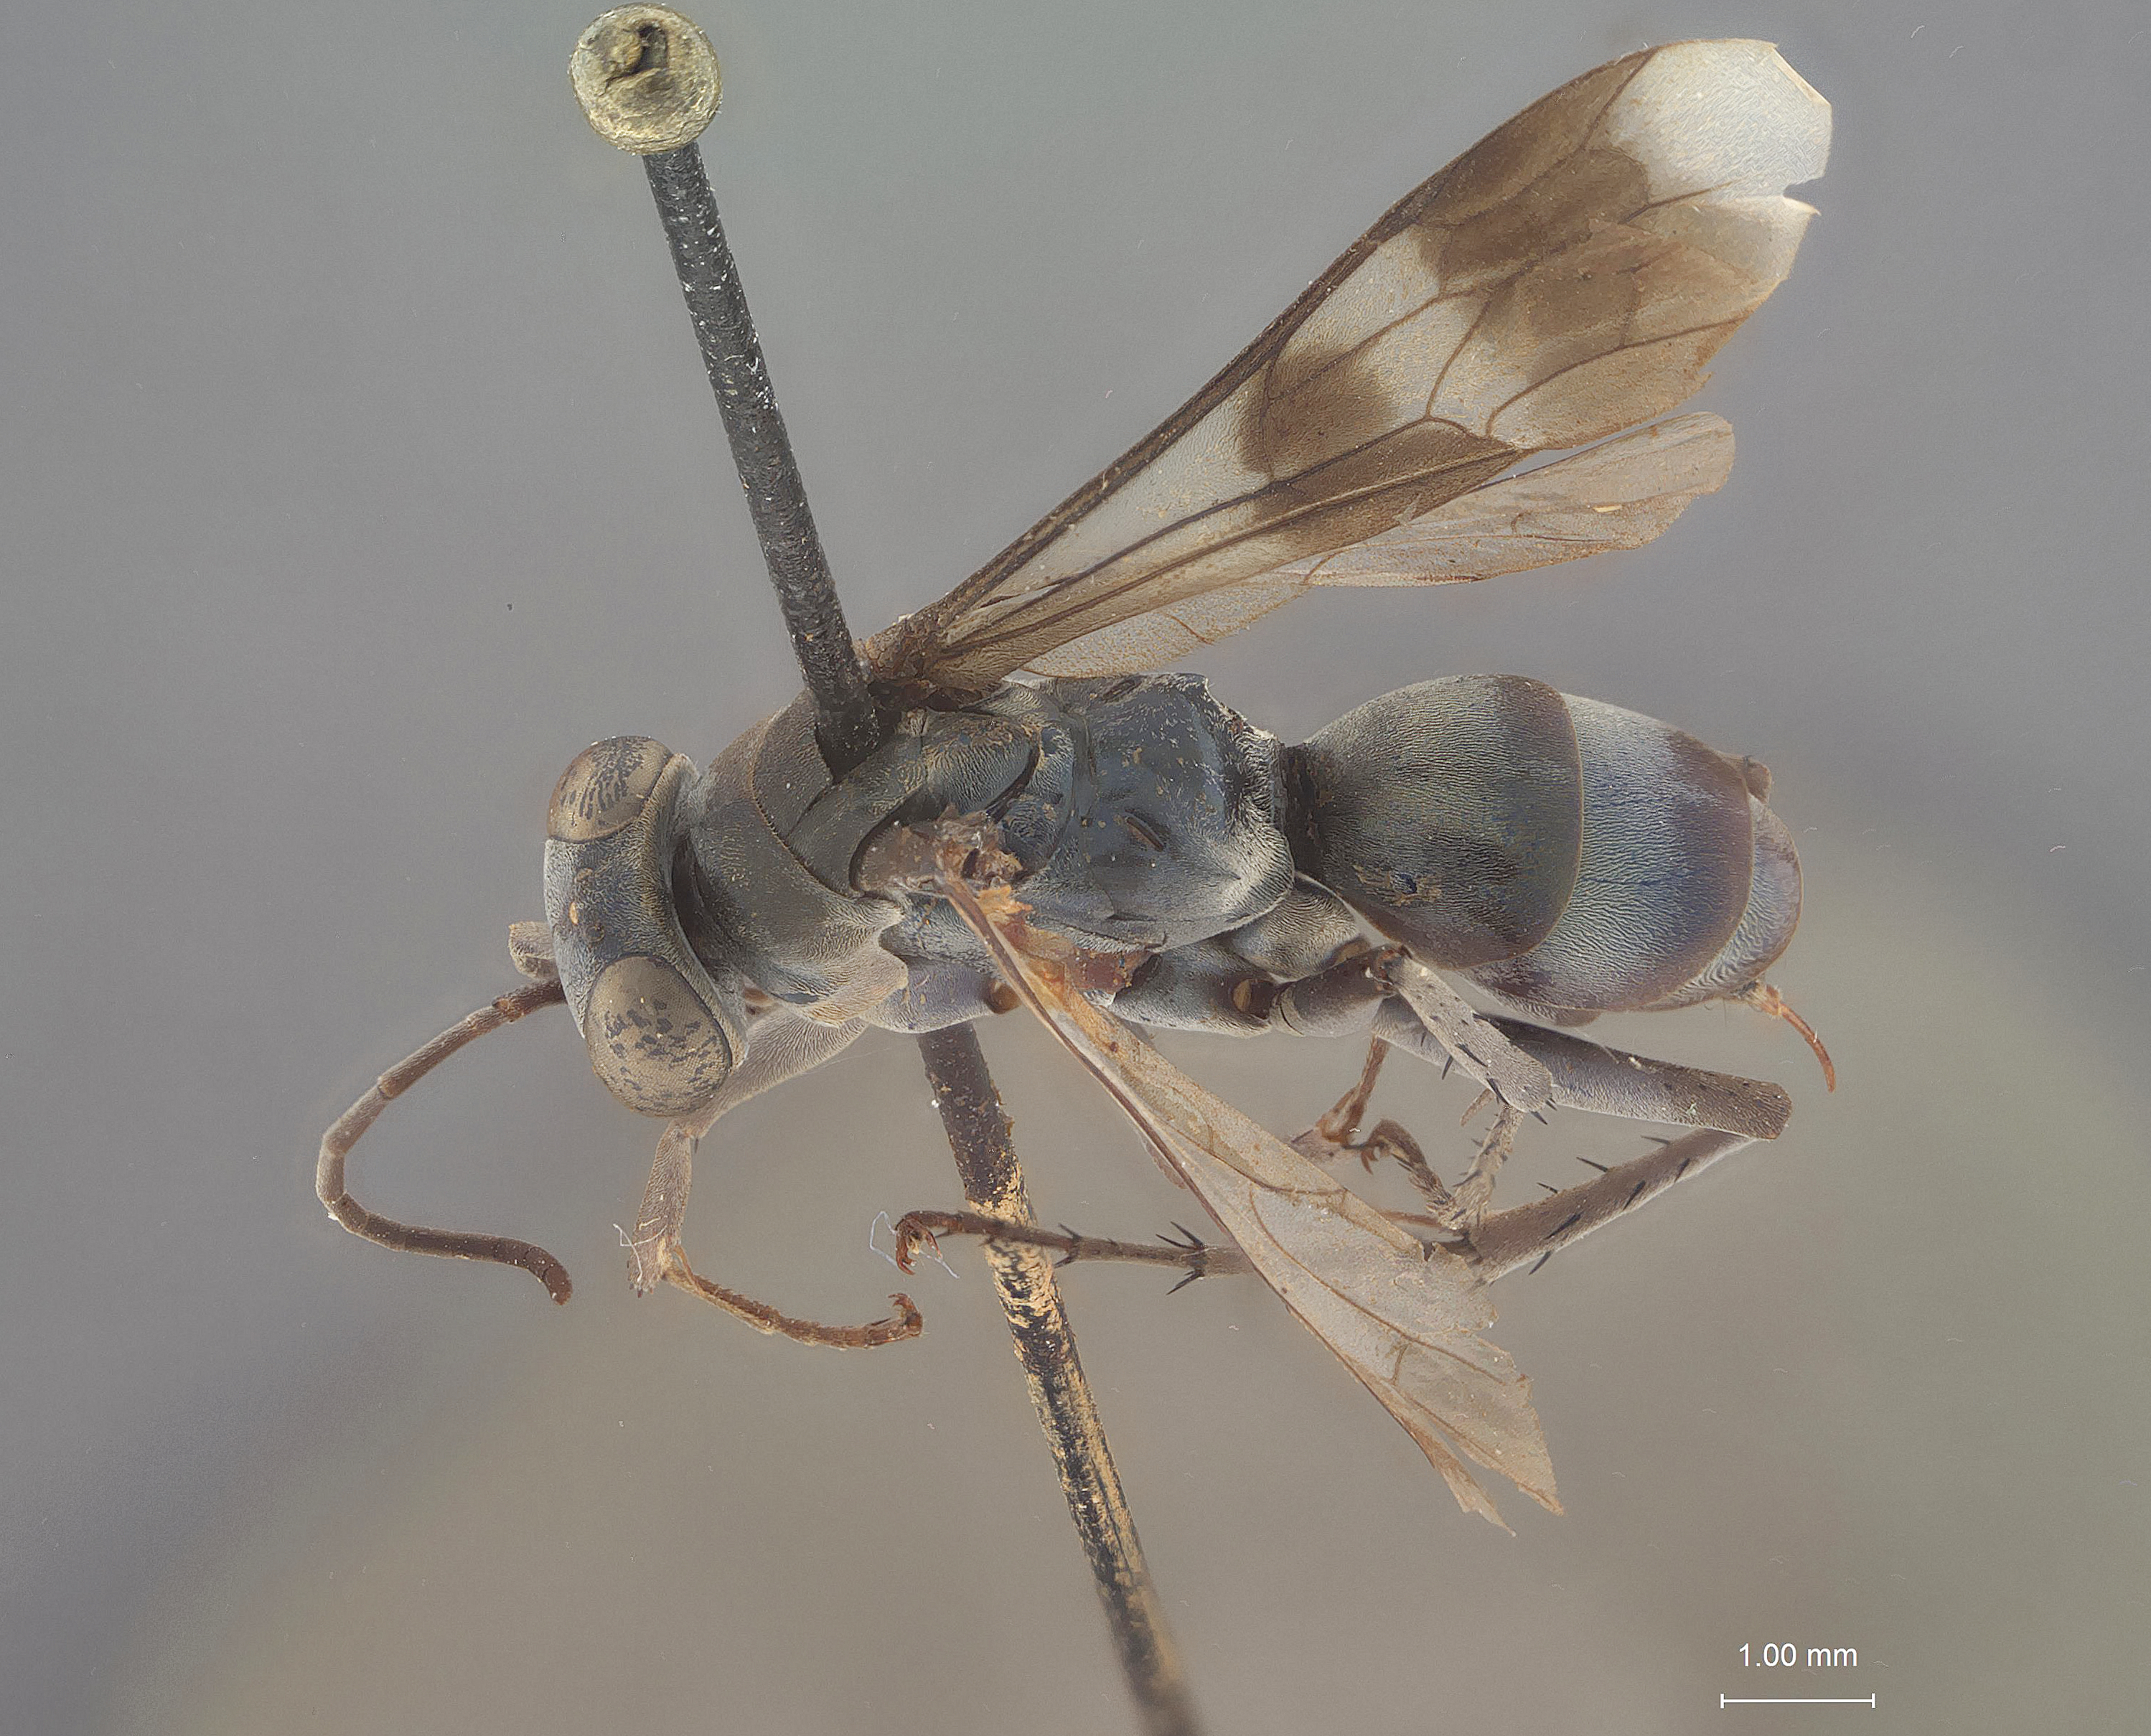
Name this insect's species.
Marochares clavelina
